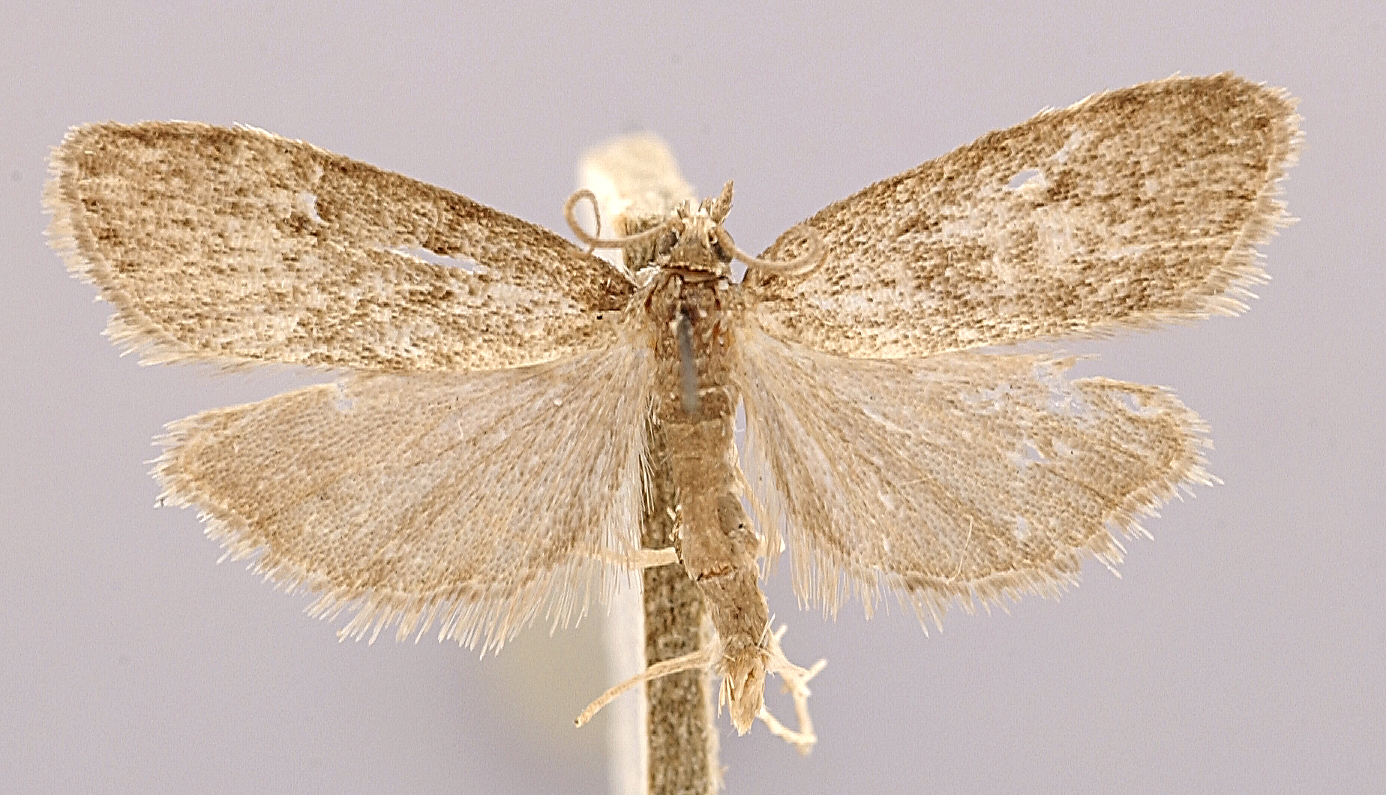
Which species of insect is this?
Scoparia penumbralis
